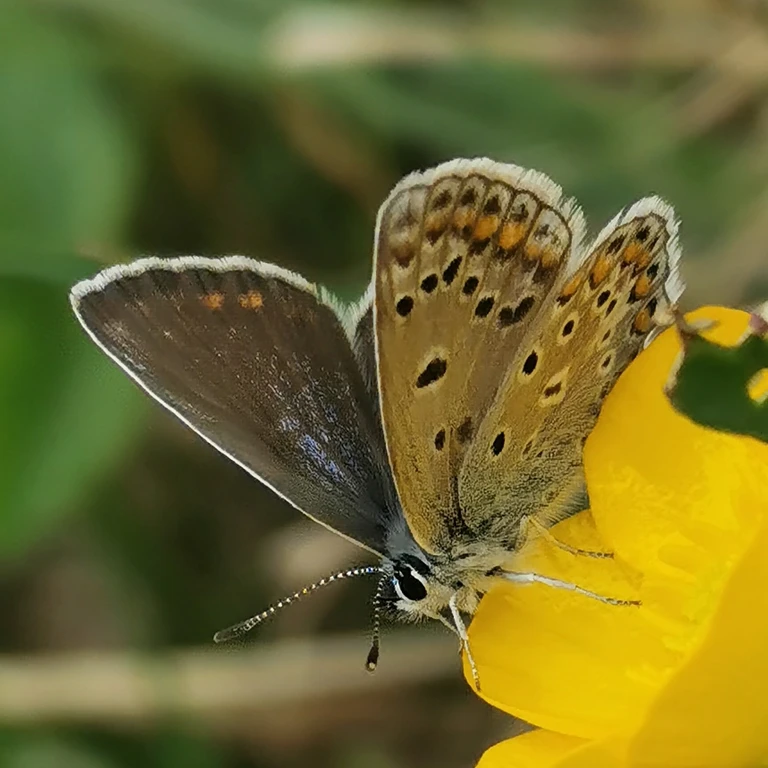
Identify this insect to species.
Polyommatus icarus
